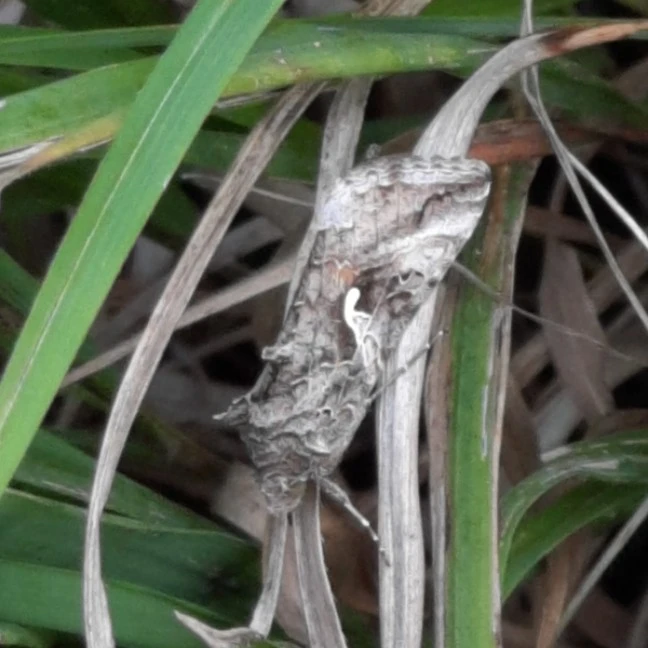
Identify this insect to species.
Autographa gamma
